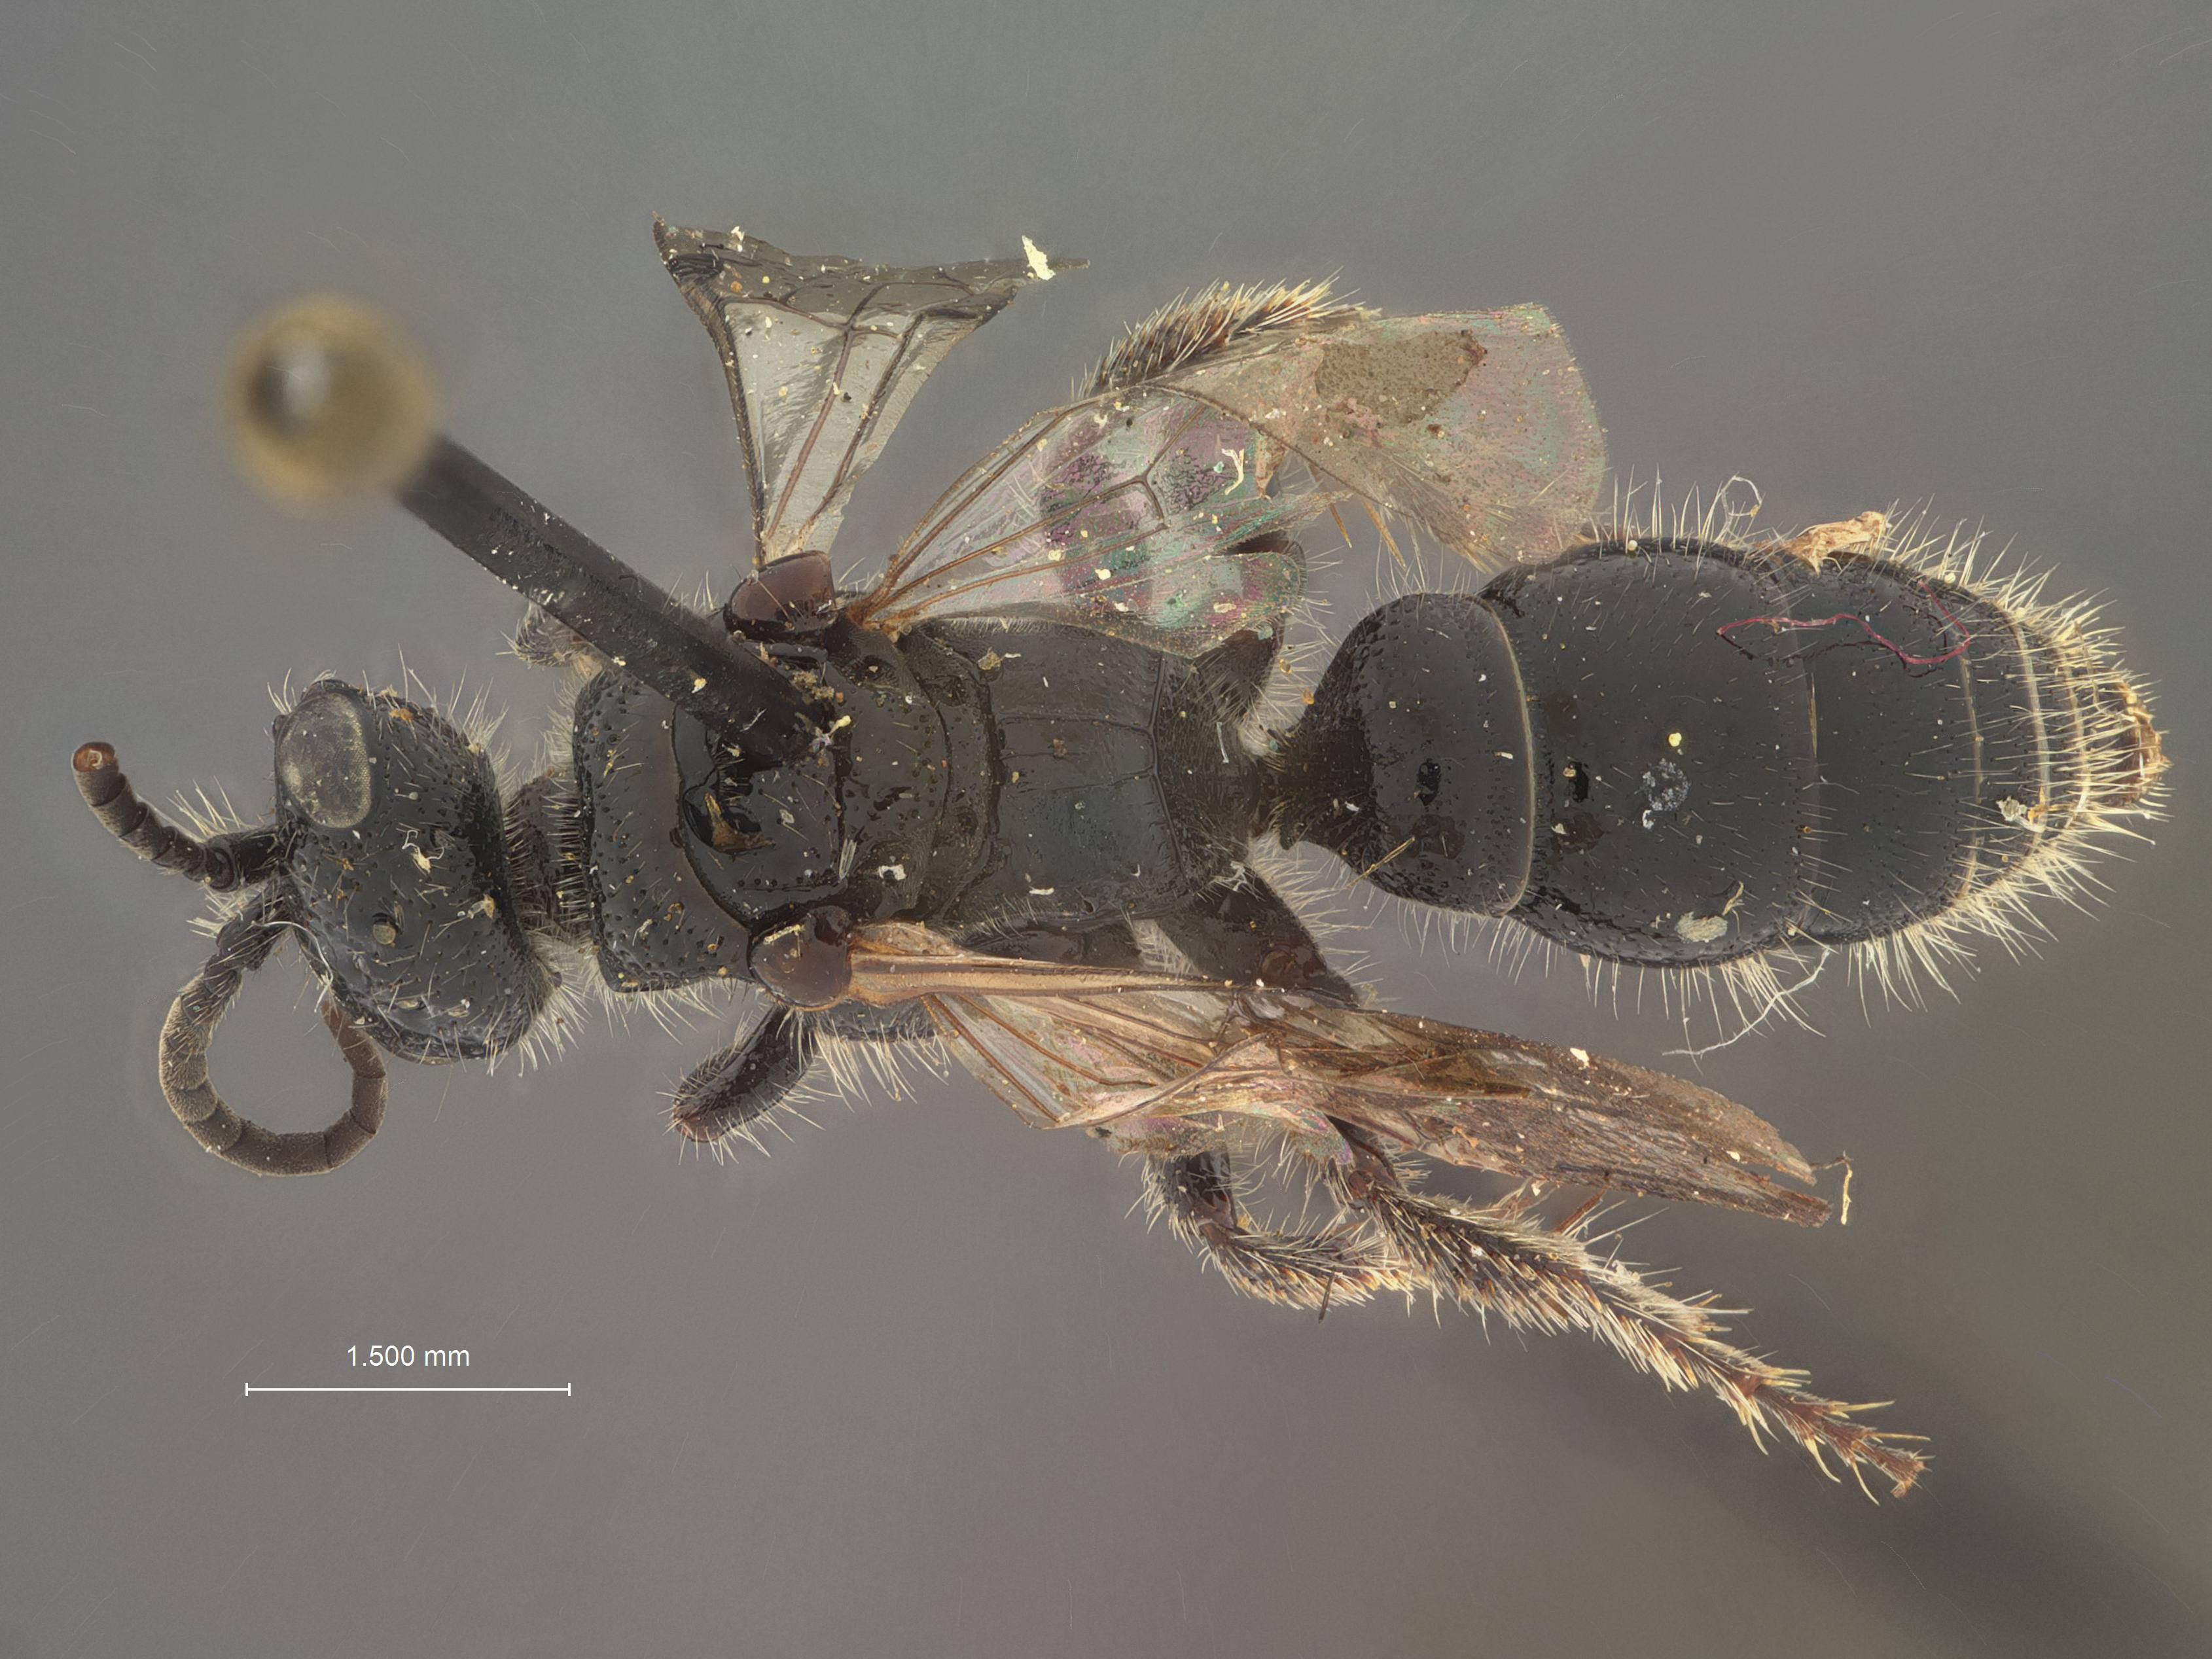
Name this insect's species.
Tiphia essigi
